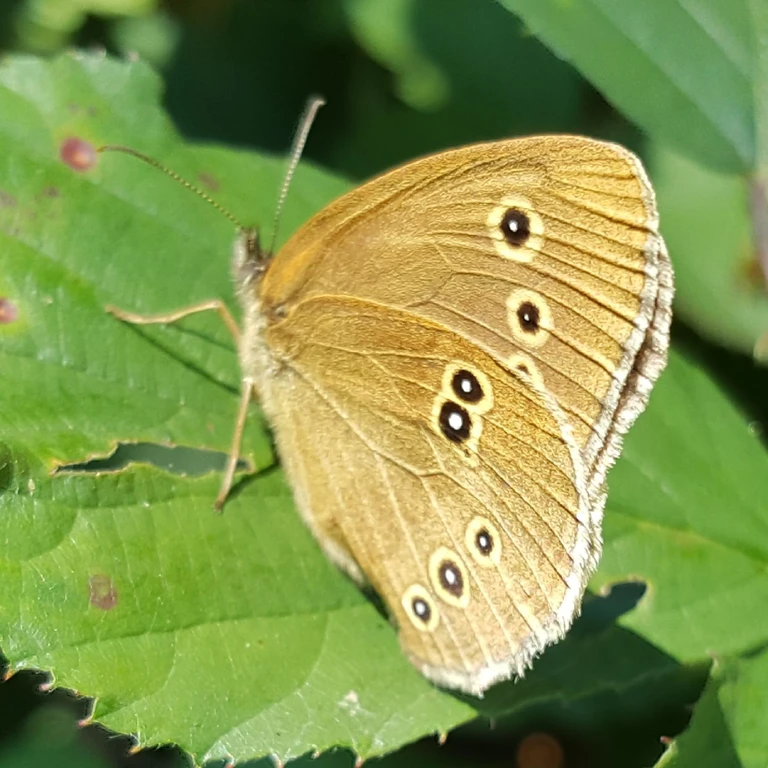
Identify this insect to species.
Aphantopus hyperantus
